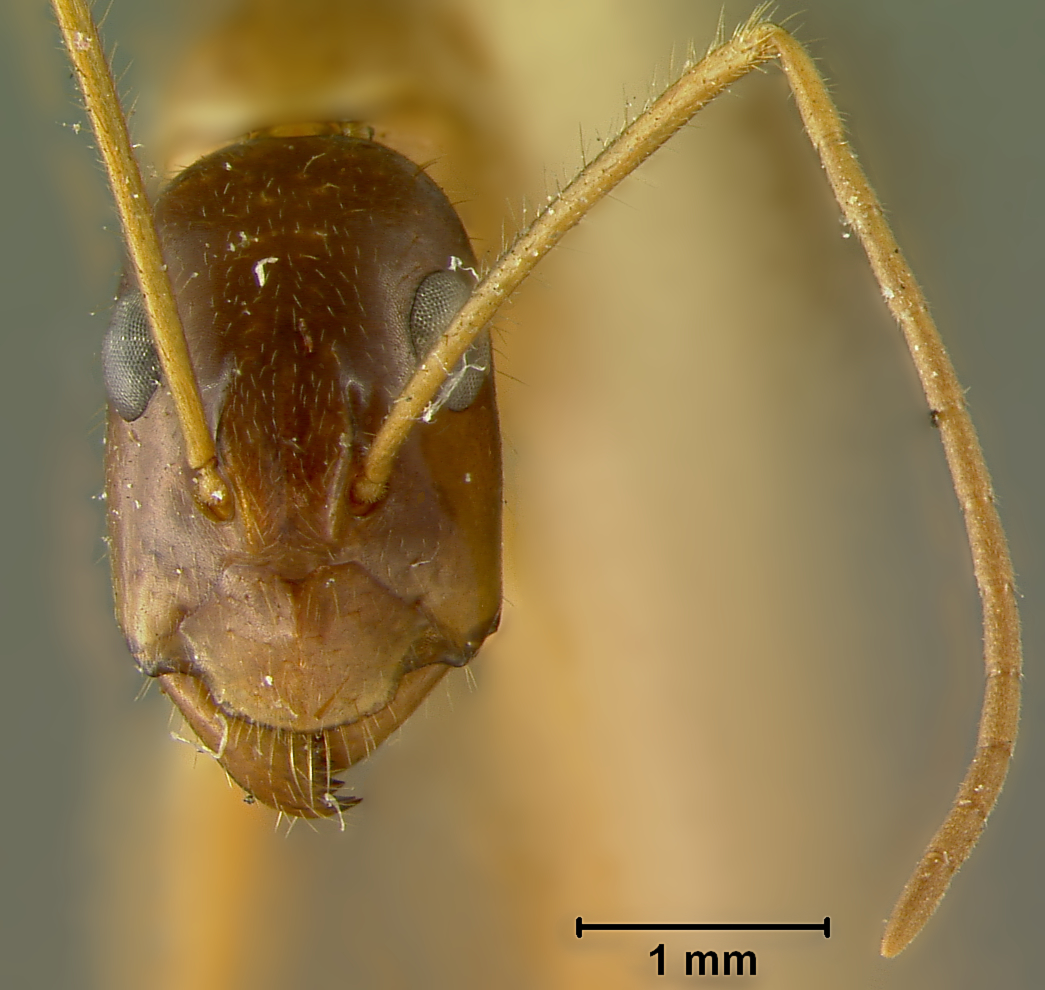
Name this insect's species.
Camponotus maculatus
